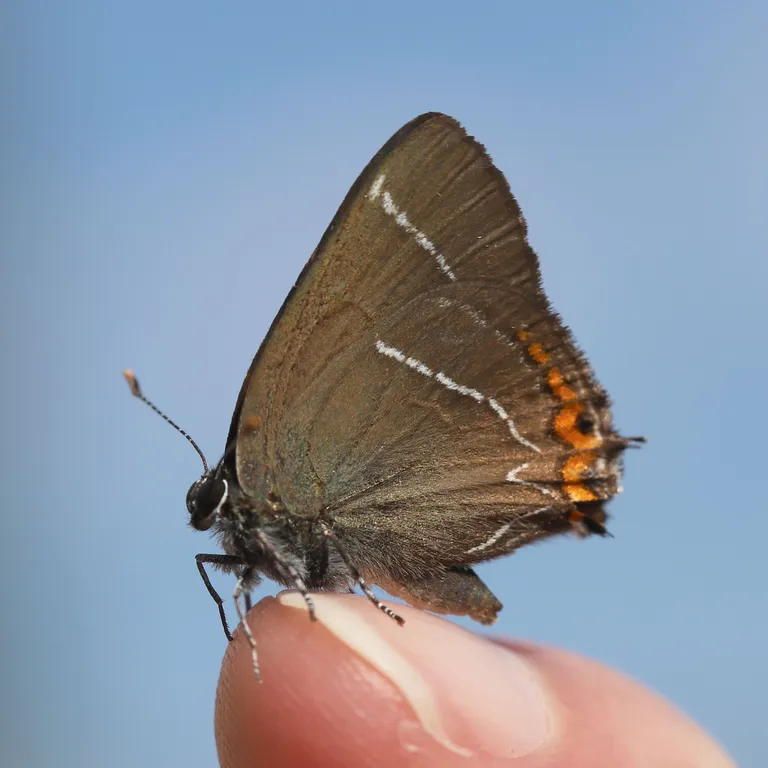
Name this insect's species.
Satyrium w-album
